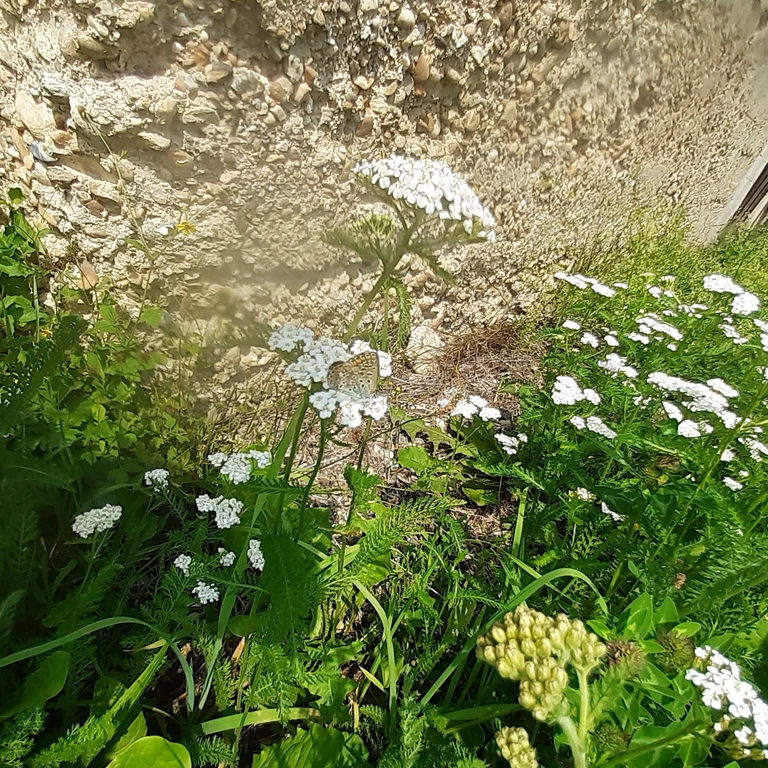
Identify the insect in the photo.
Polyommatus icarus
